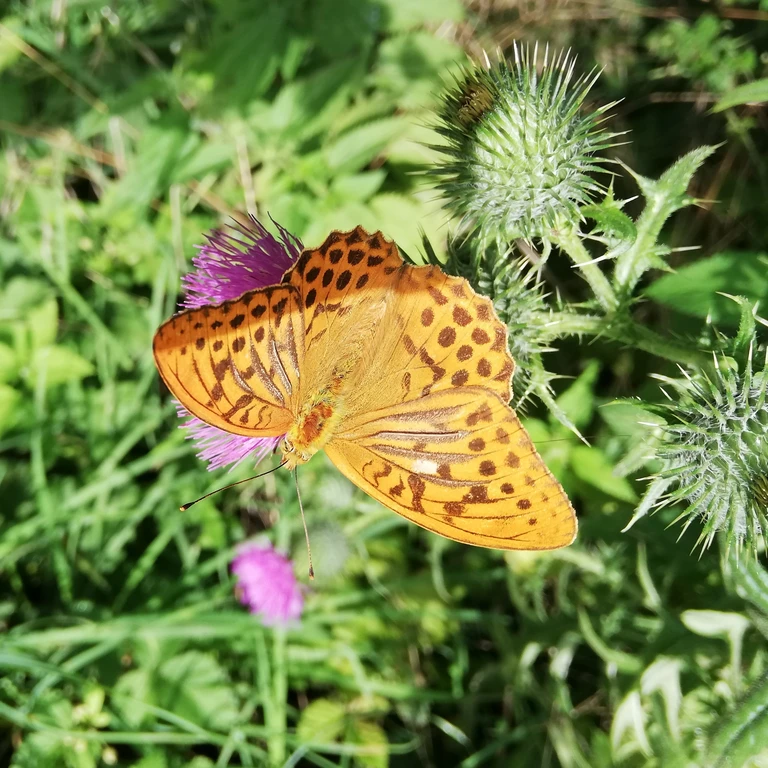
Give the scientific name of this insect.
Argynnis paphia
